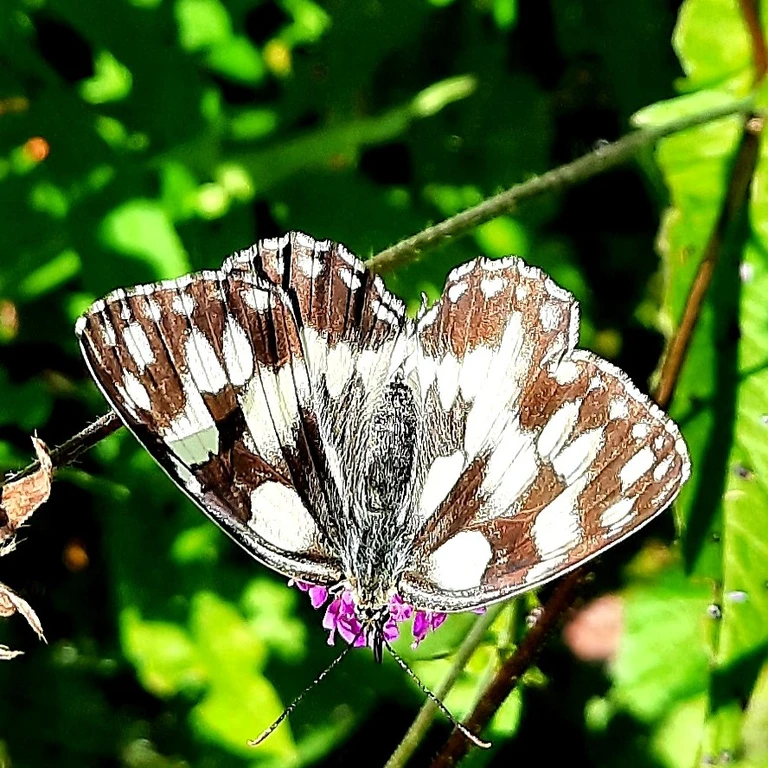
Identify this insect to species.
Melanargia galathea
